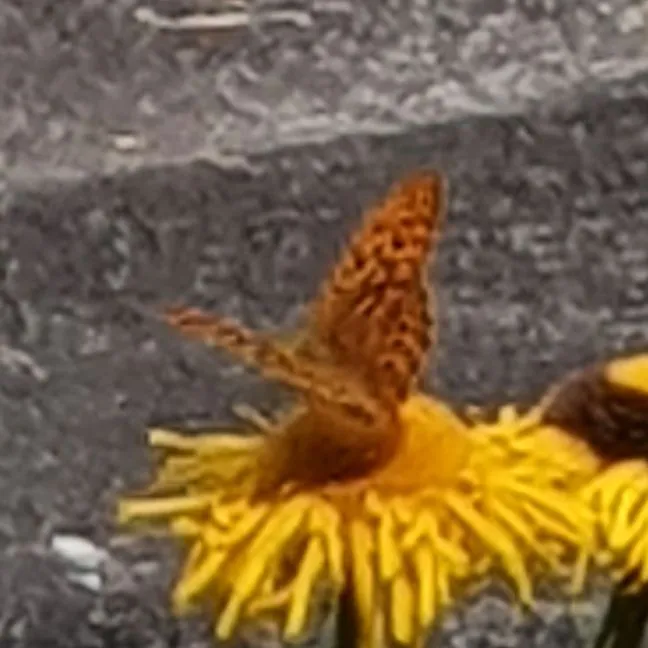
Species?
Argynnis paphia
